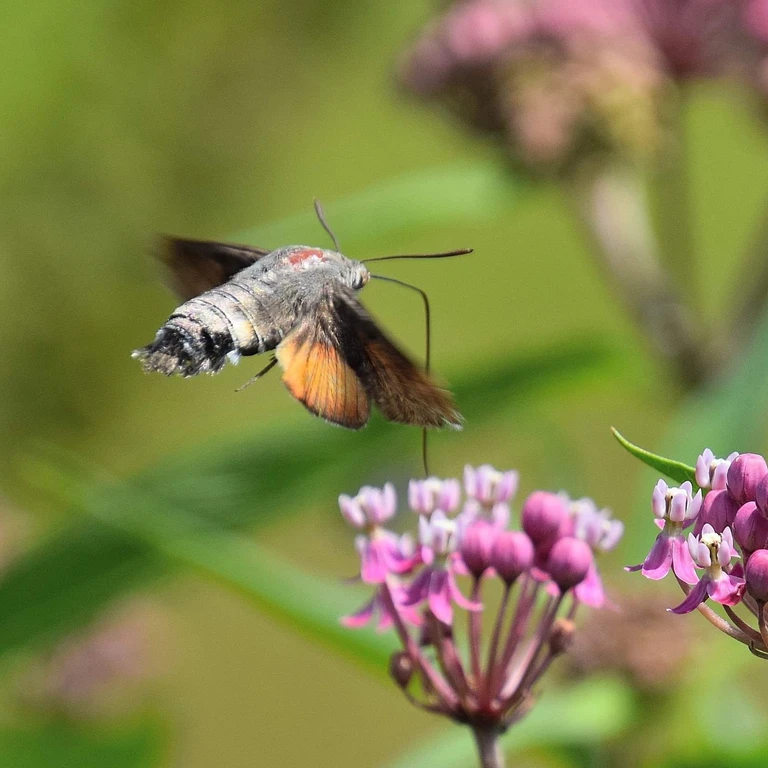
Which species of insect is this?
Macroglossum stellatarum
